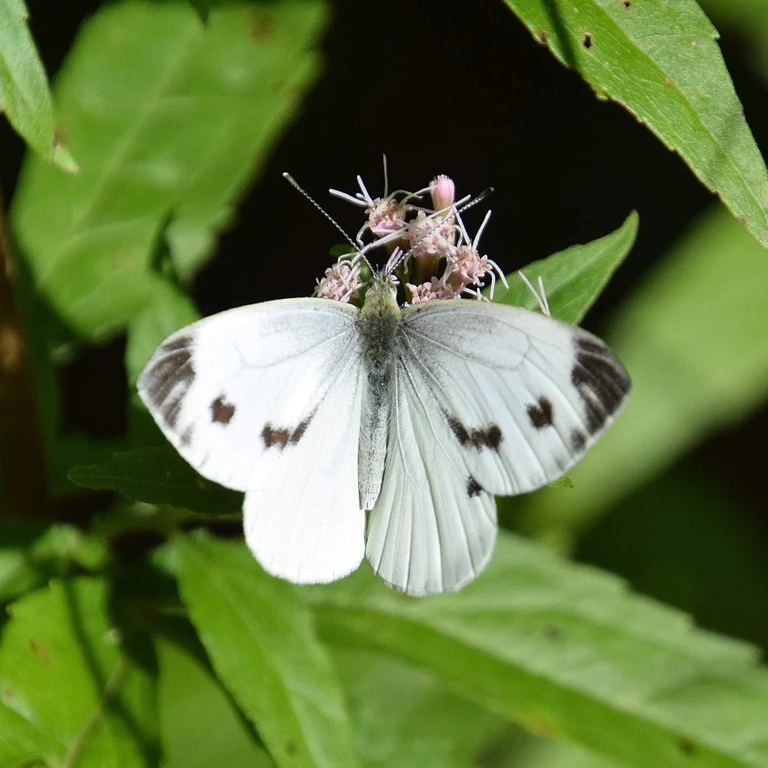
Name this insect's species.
Pieris napi
